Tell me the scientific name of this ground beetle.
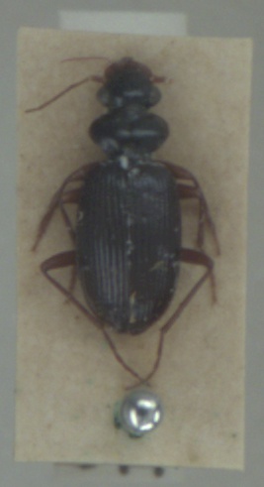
Leistus fulvibarbis
